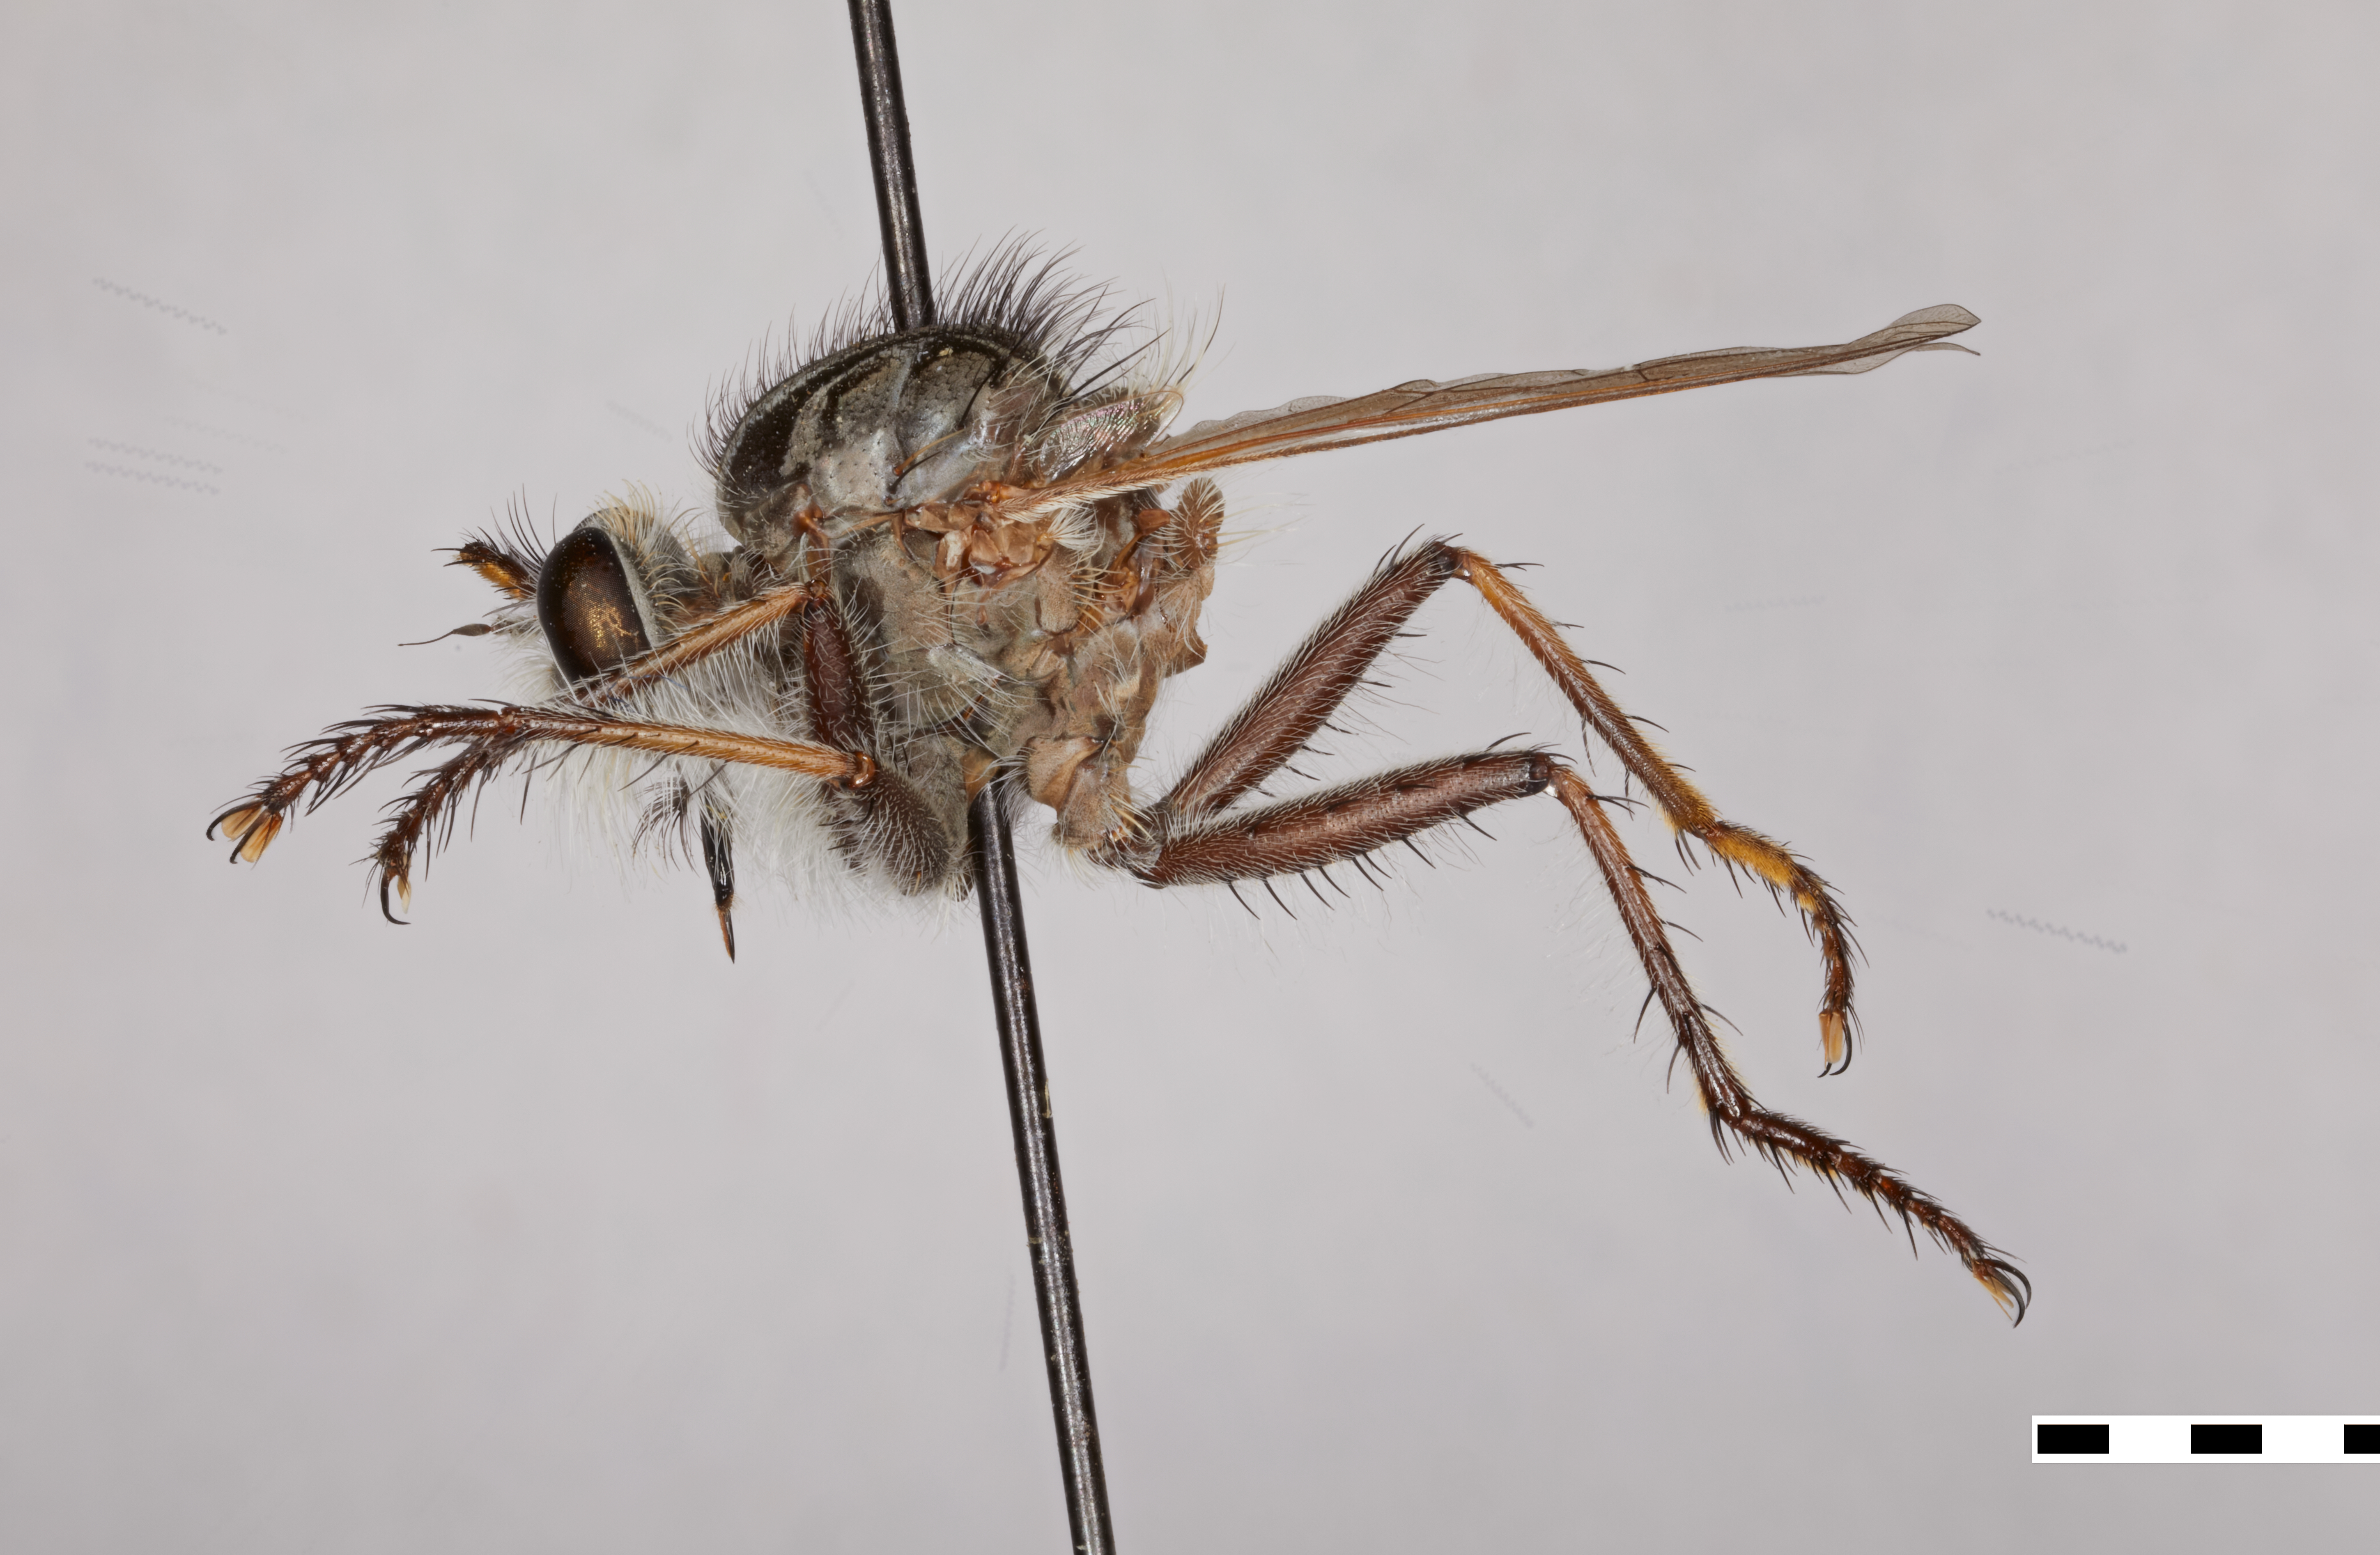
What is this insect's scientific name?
Erax utahensis
